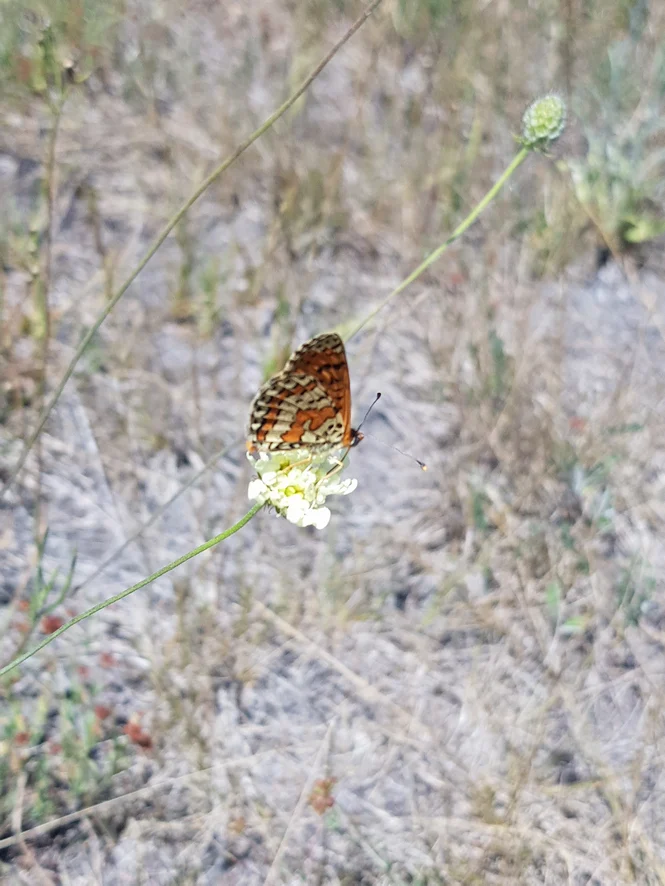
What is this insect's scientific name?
Melitaea didyma
